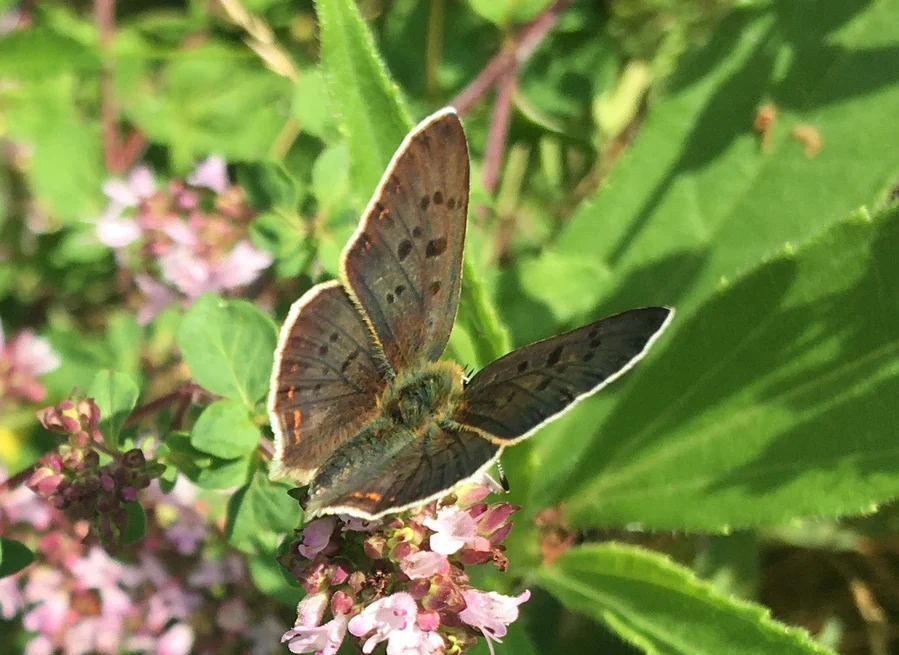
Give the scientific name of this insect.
Lycaena tityrus (also Loweia tityrus)
